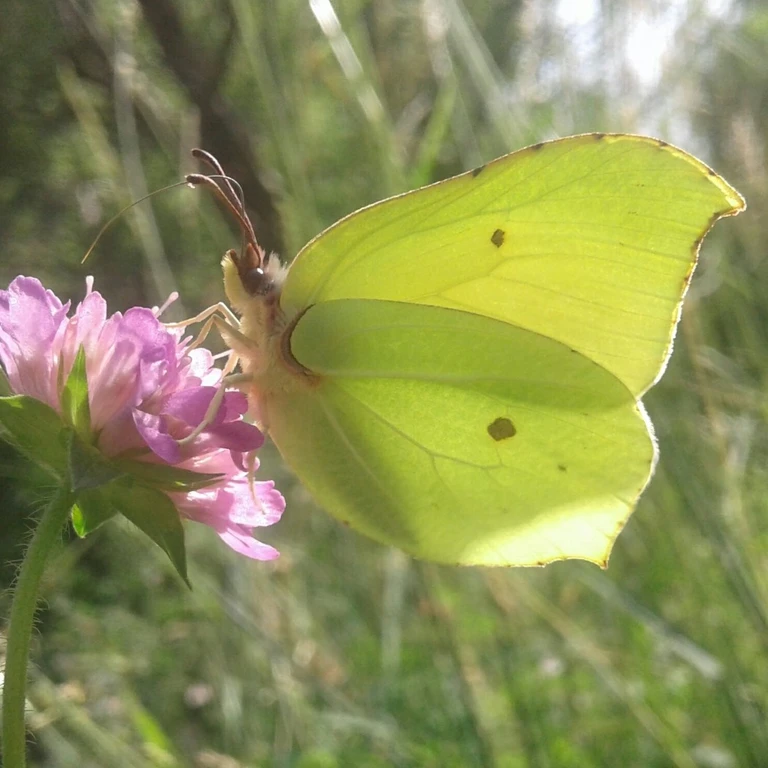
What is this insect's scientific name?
Gonepteryx rhamni
